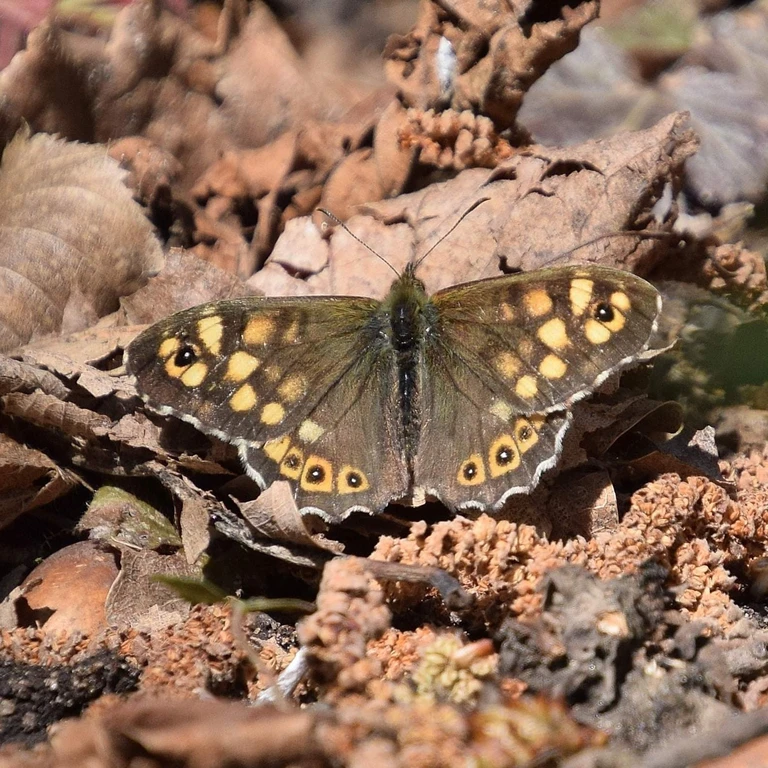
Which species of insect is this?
Pararge aegeria
